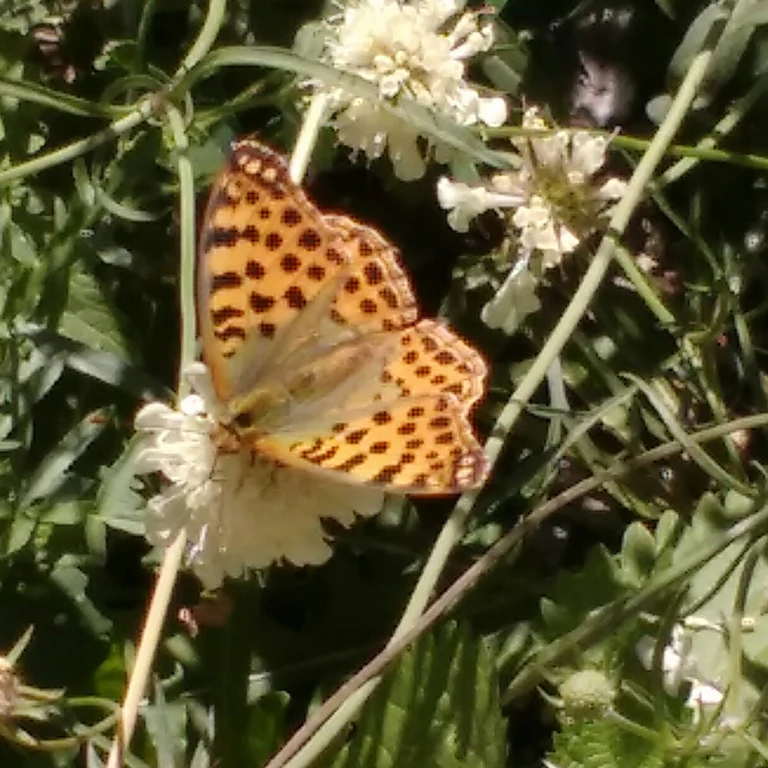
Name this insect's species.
Issoria lathonia
